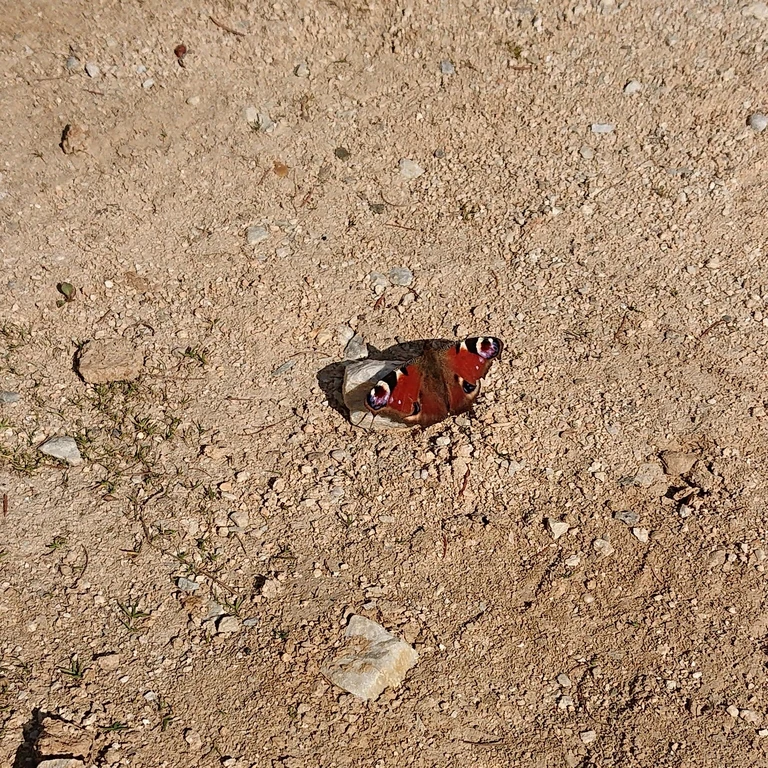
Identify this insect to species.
Aglais io
